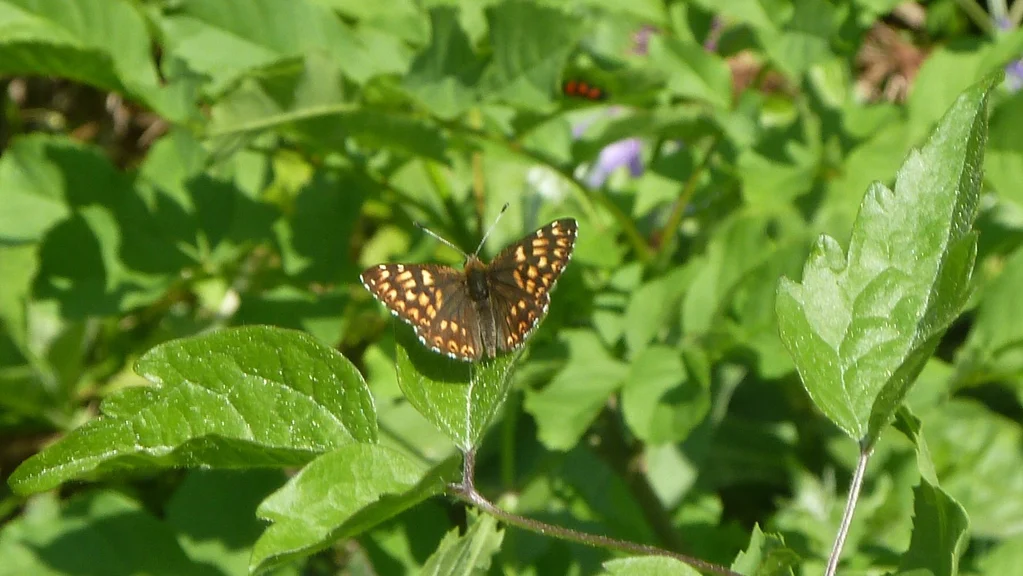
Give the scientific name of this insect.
Hamearis lucina
